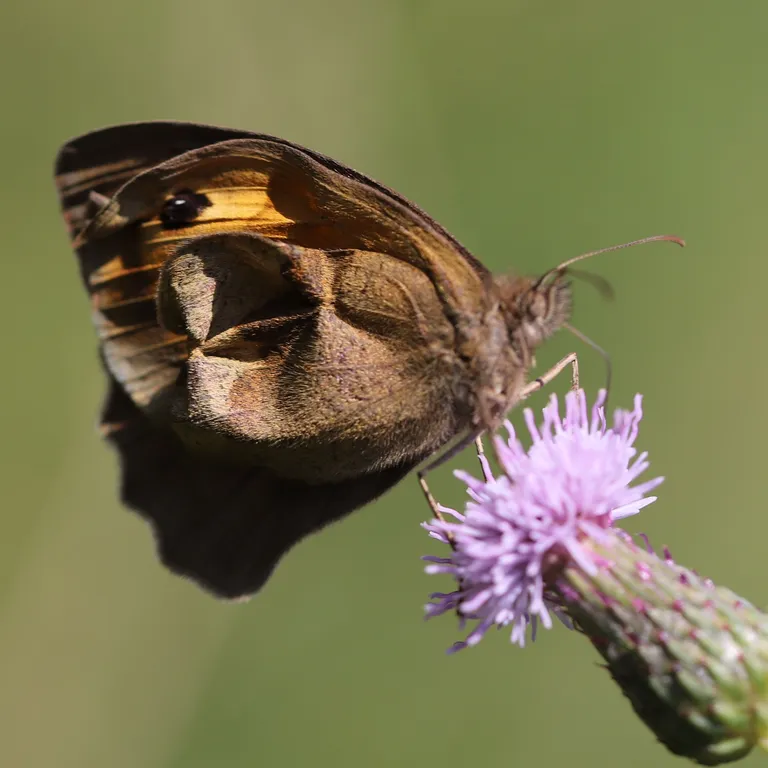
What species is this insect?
Maniola jurtina
